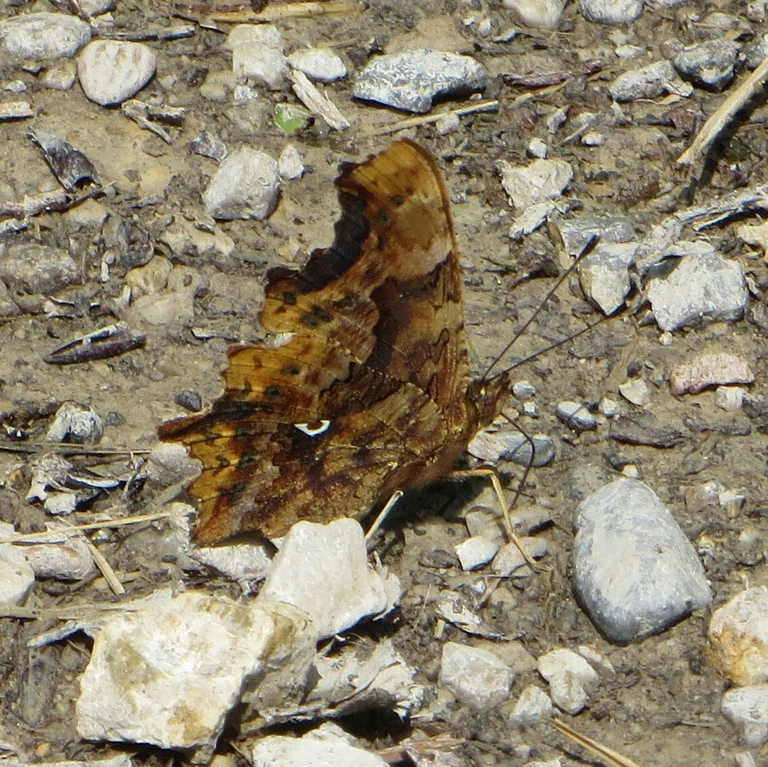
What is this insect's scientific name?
Polygonia c-album
